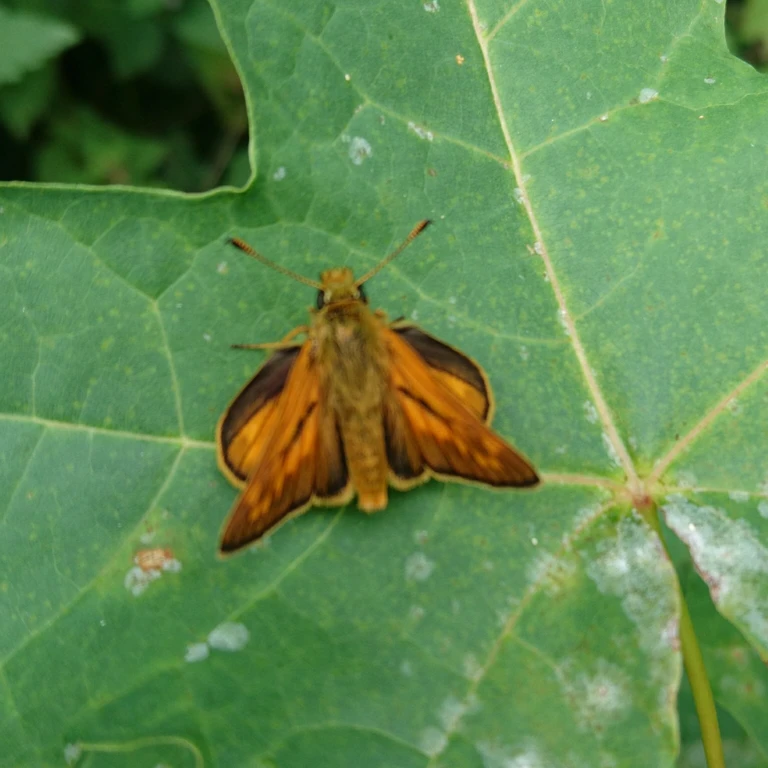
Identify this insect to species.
Ochlodes sylvanus (also Ochlodes venata)
